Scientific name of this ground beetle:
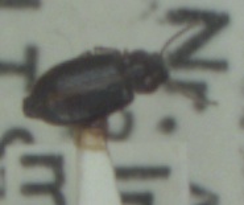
Bradycellus ruficollis
